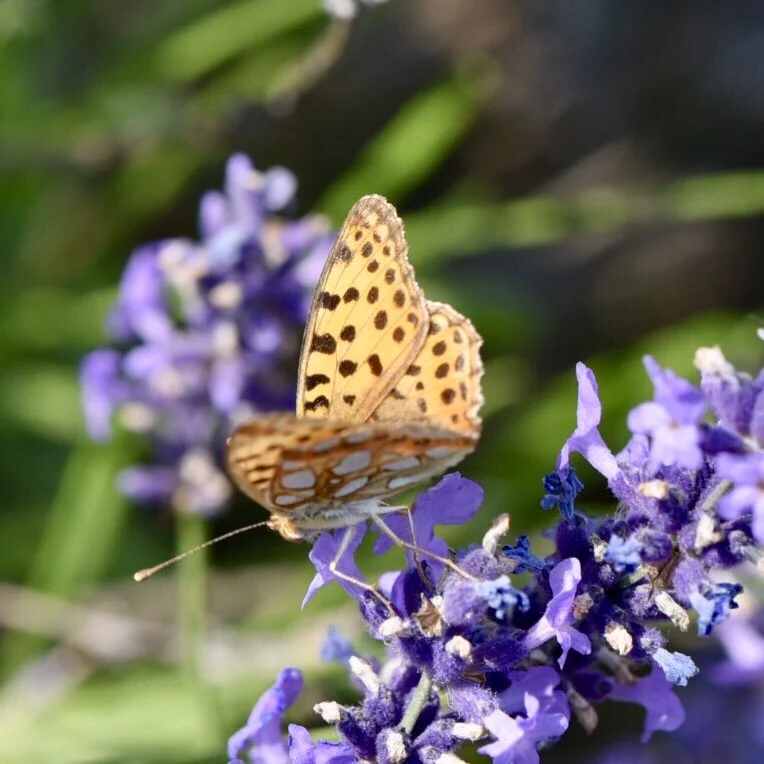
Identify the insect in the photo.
Issoria lathonia
